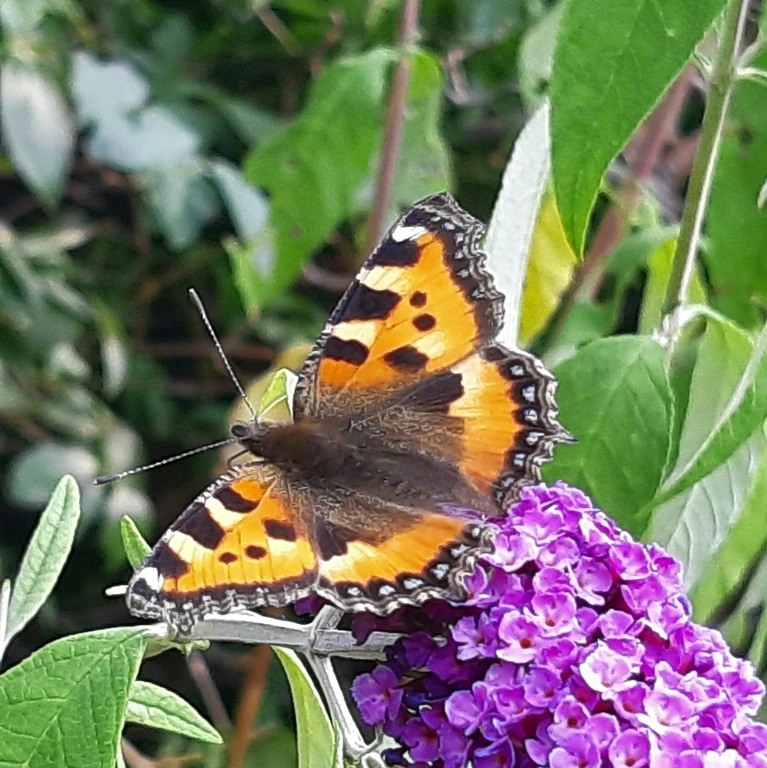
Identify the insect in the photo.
Aglais urticae
